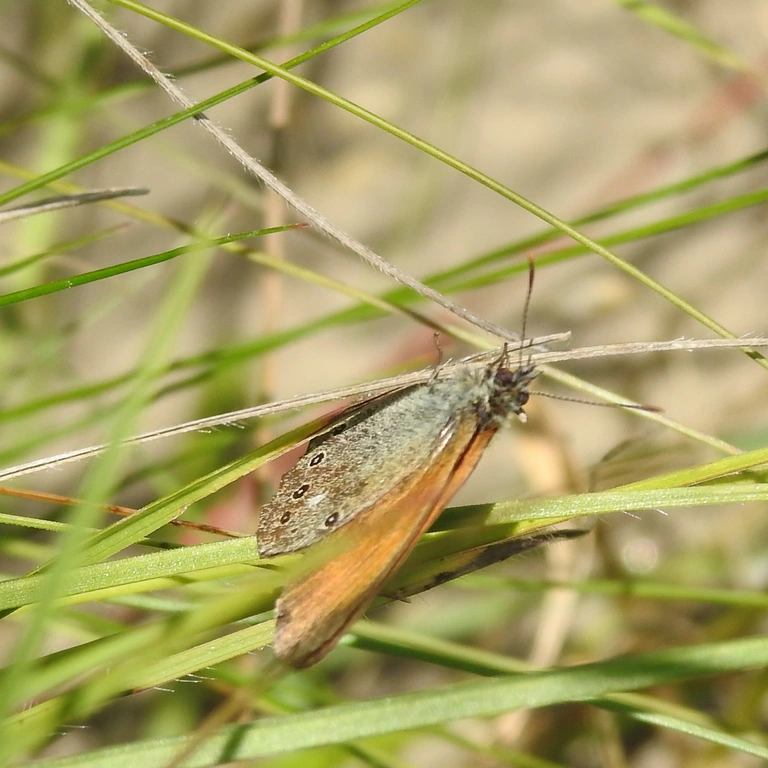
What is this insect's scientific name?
Coenonympha glycerion (also Coenonympha iphis)
